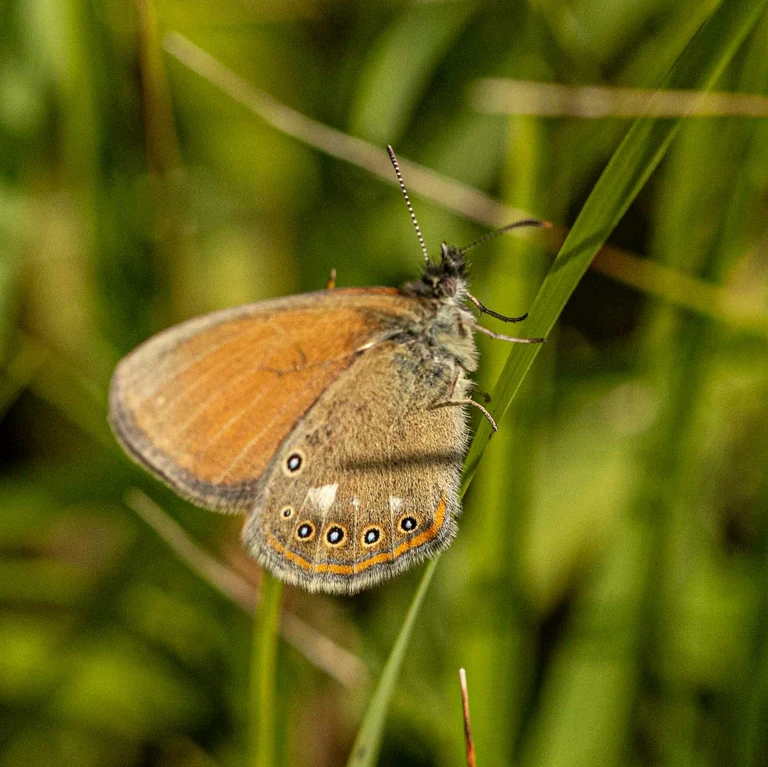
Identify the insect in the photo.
Coenonympha glycerion (also Coenonympha iphis)
